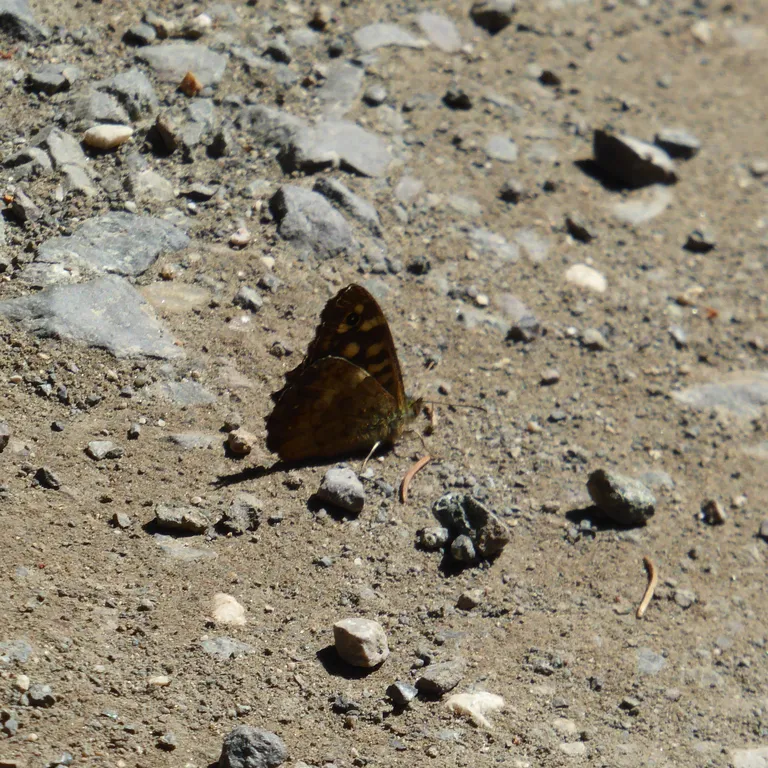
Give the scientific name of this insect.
Pararge aegeria
